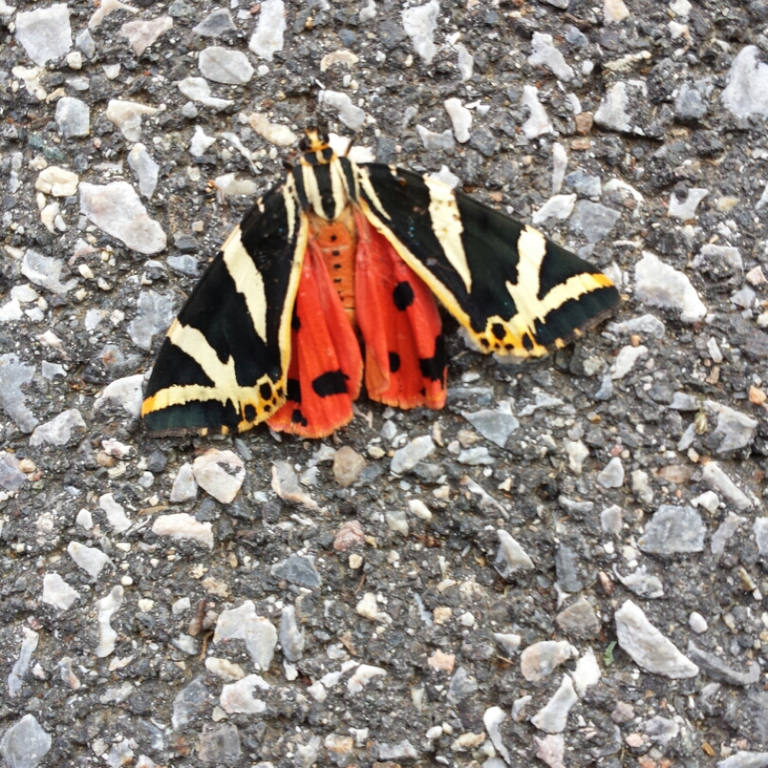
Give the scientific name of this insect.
Euplagia quadripunctaria
